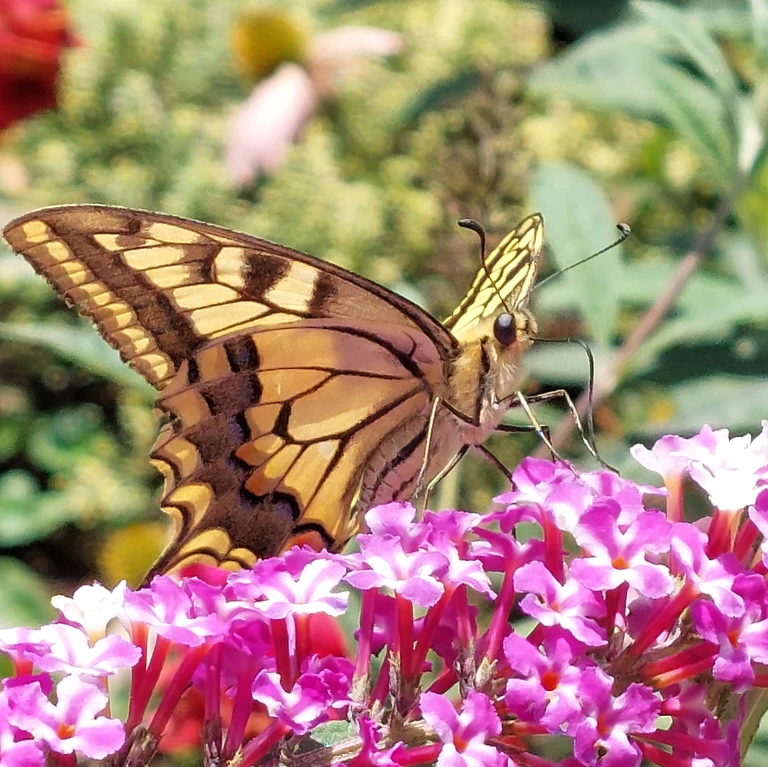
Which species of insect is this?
Papilio machaon
